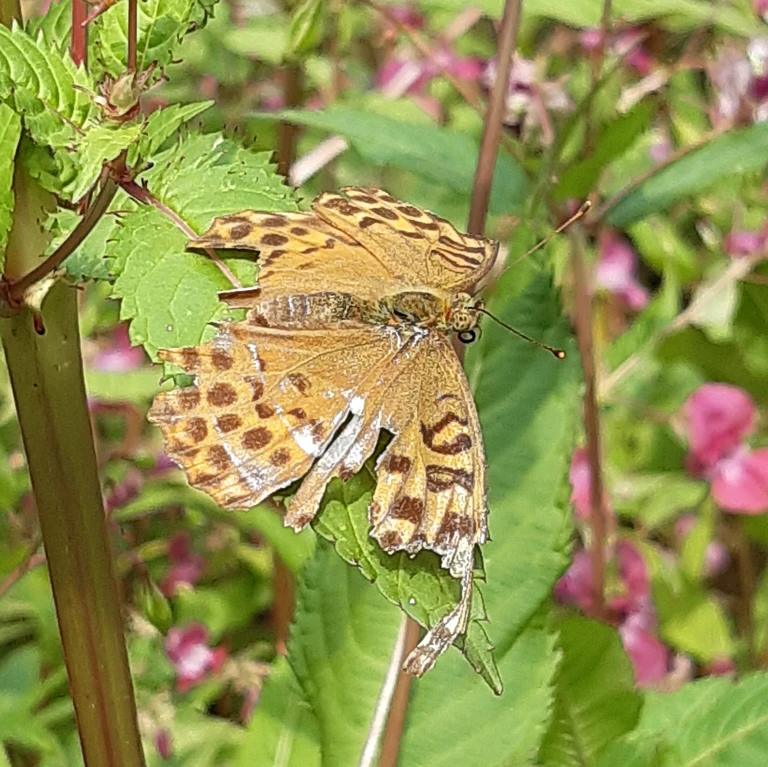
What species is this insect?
Argynnis paphia
